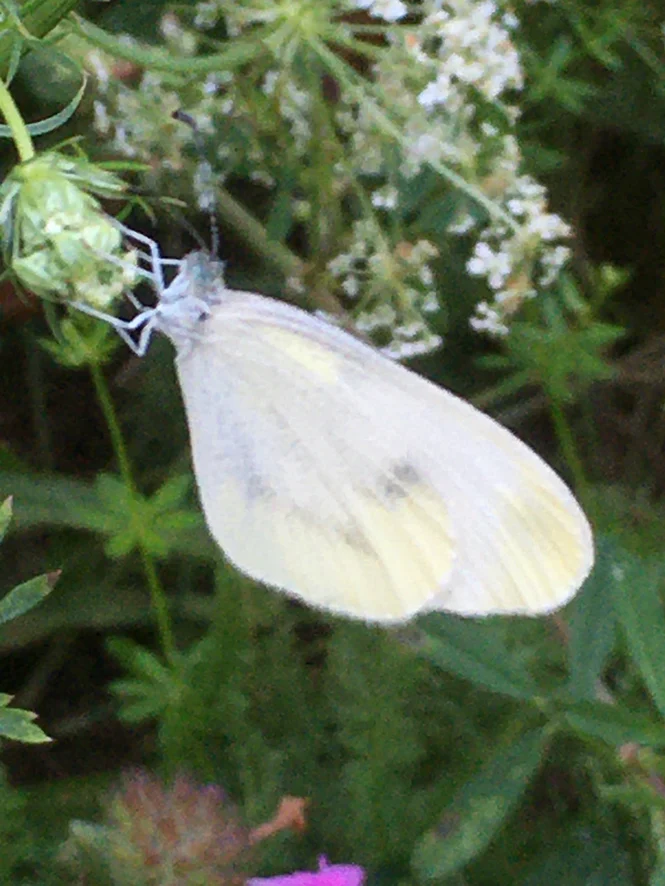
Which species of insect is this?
Leptidea sinapis/juvernica
